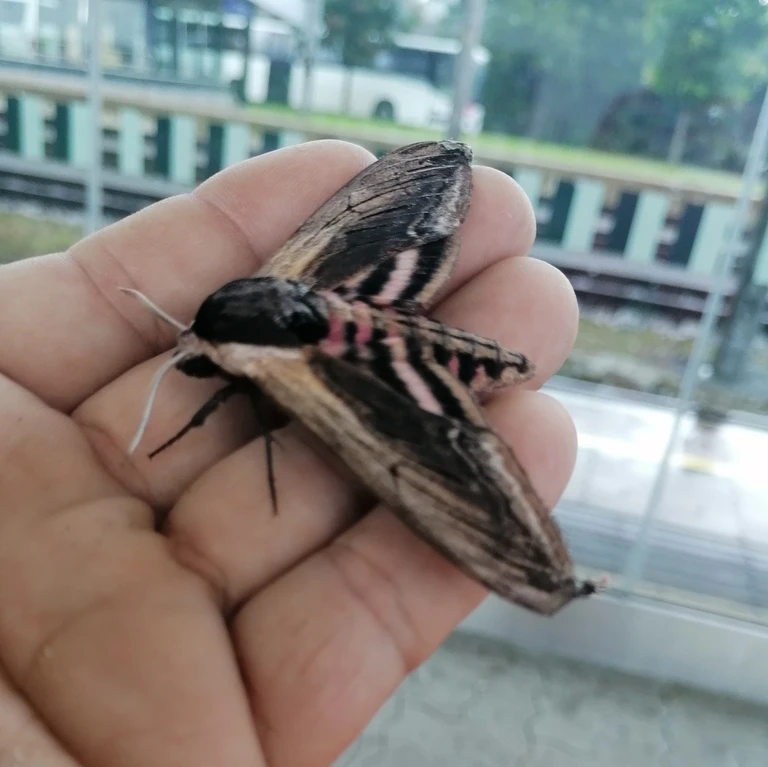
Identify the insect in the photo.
Sphinx ligustri
